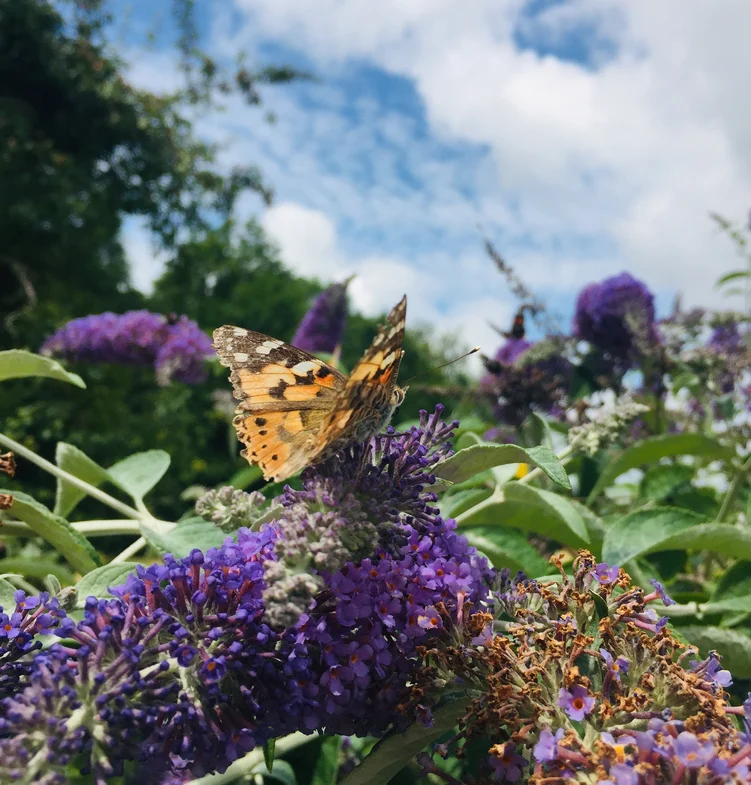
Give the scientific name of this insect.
Vanessa cardui
